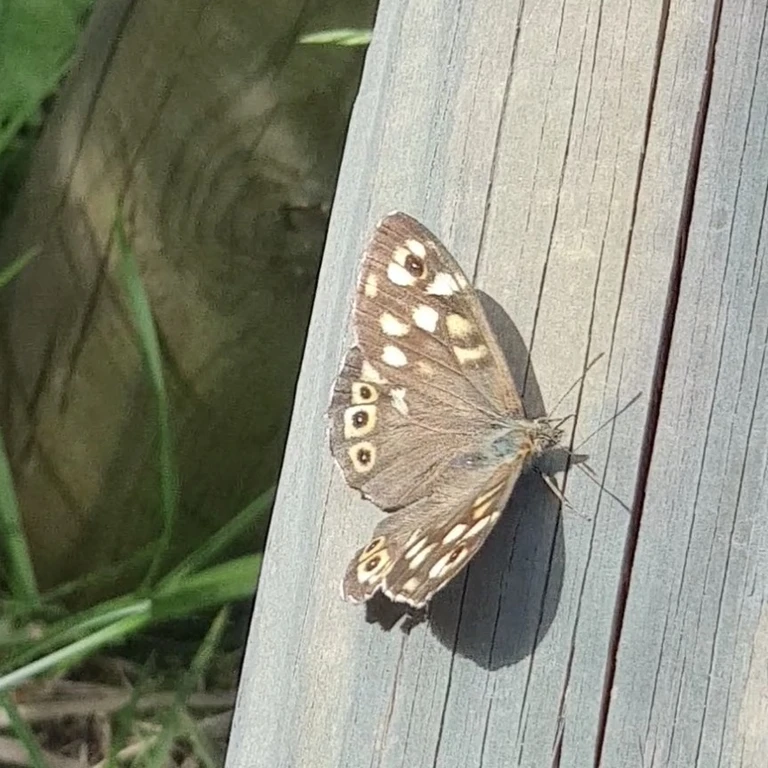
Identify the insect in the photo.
Pararge aegeria
